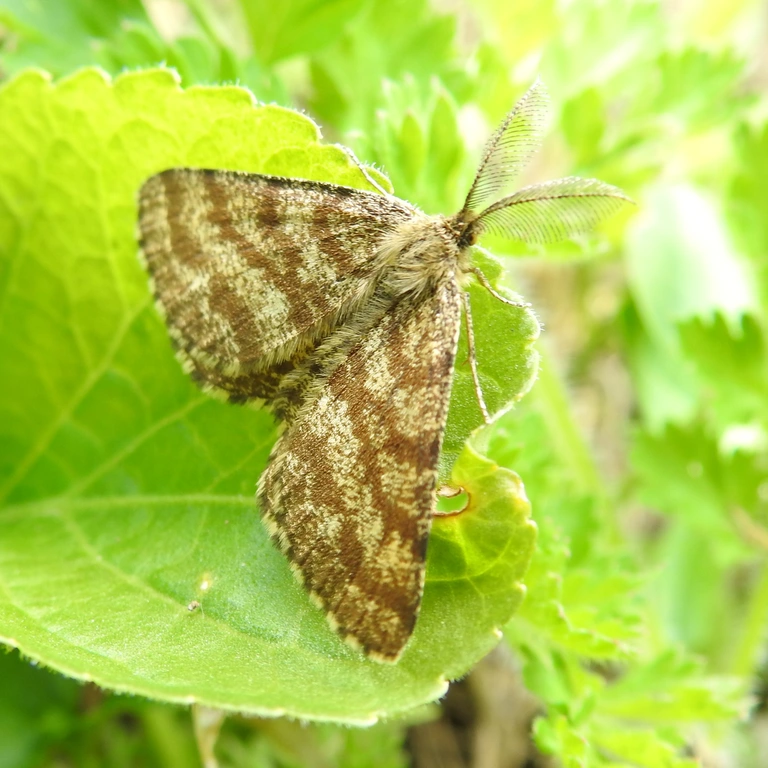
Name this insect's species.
Ematurga atomaria
